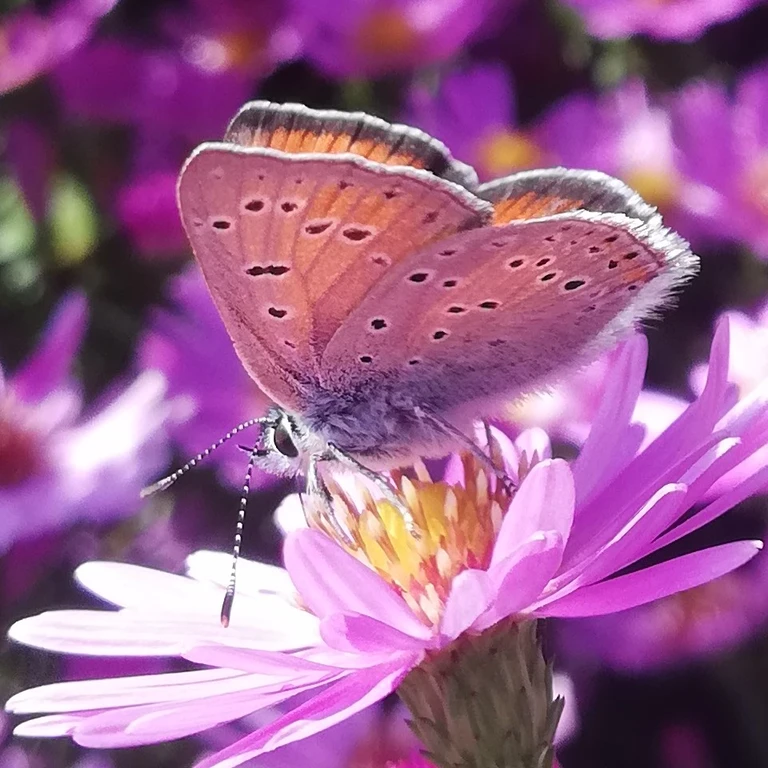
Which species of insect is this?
Lycaena hippothoe (also Palaeochrysophanus hippothoe)
